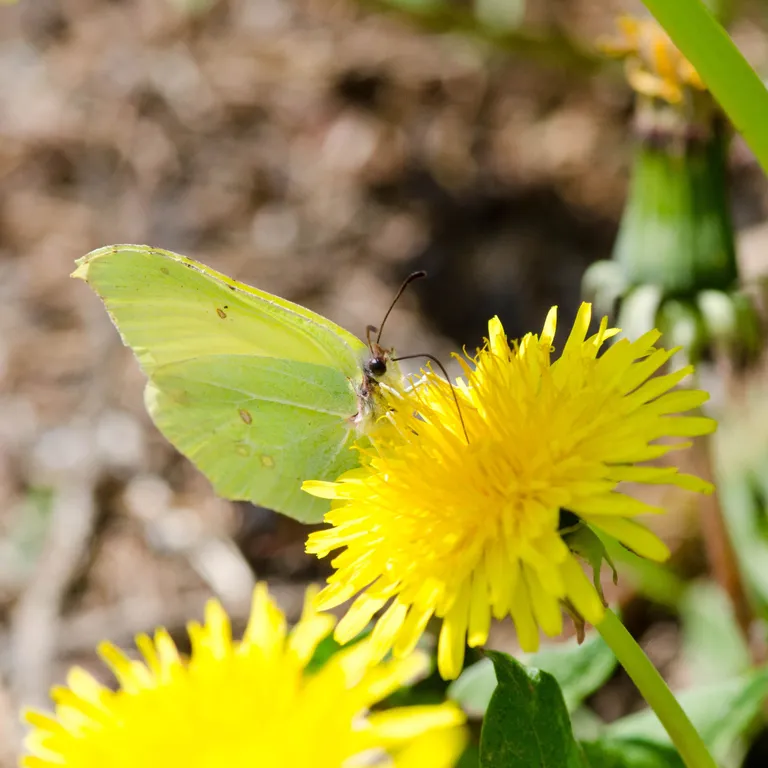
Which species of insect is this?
Gonepteryx rhamni
